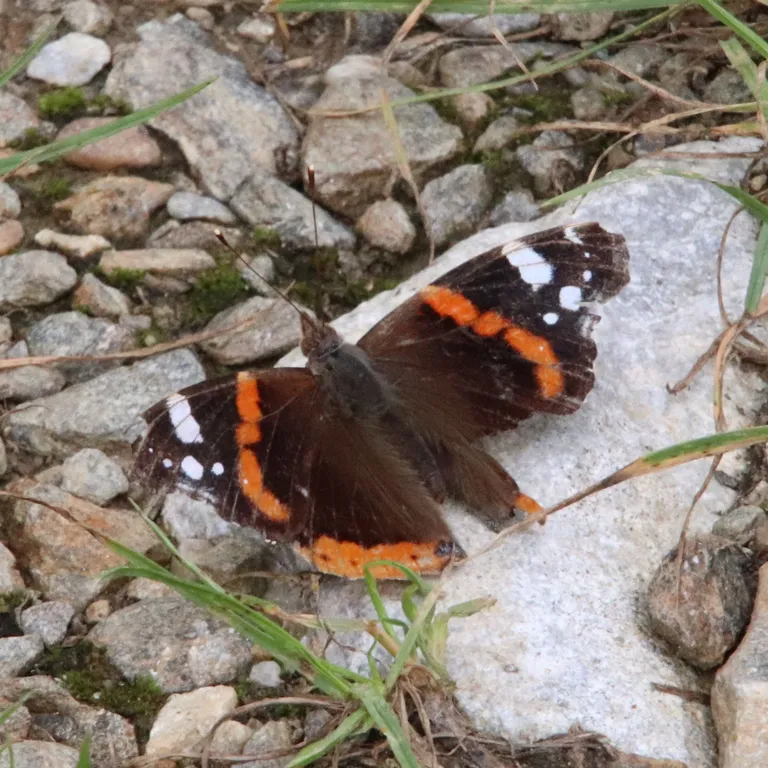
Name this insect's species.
Vanessa atalanta
